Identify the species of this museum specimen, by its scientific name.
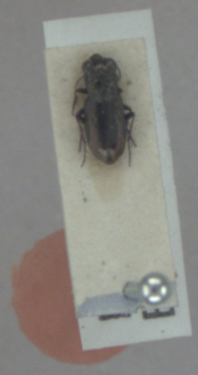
Notiophilus biguttatus
